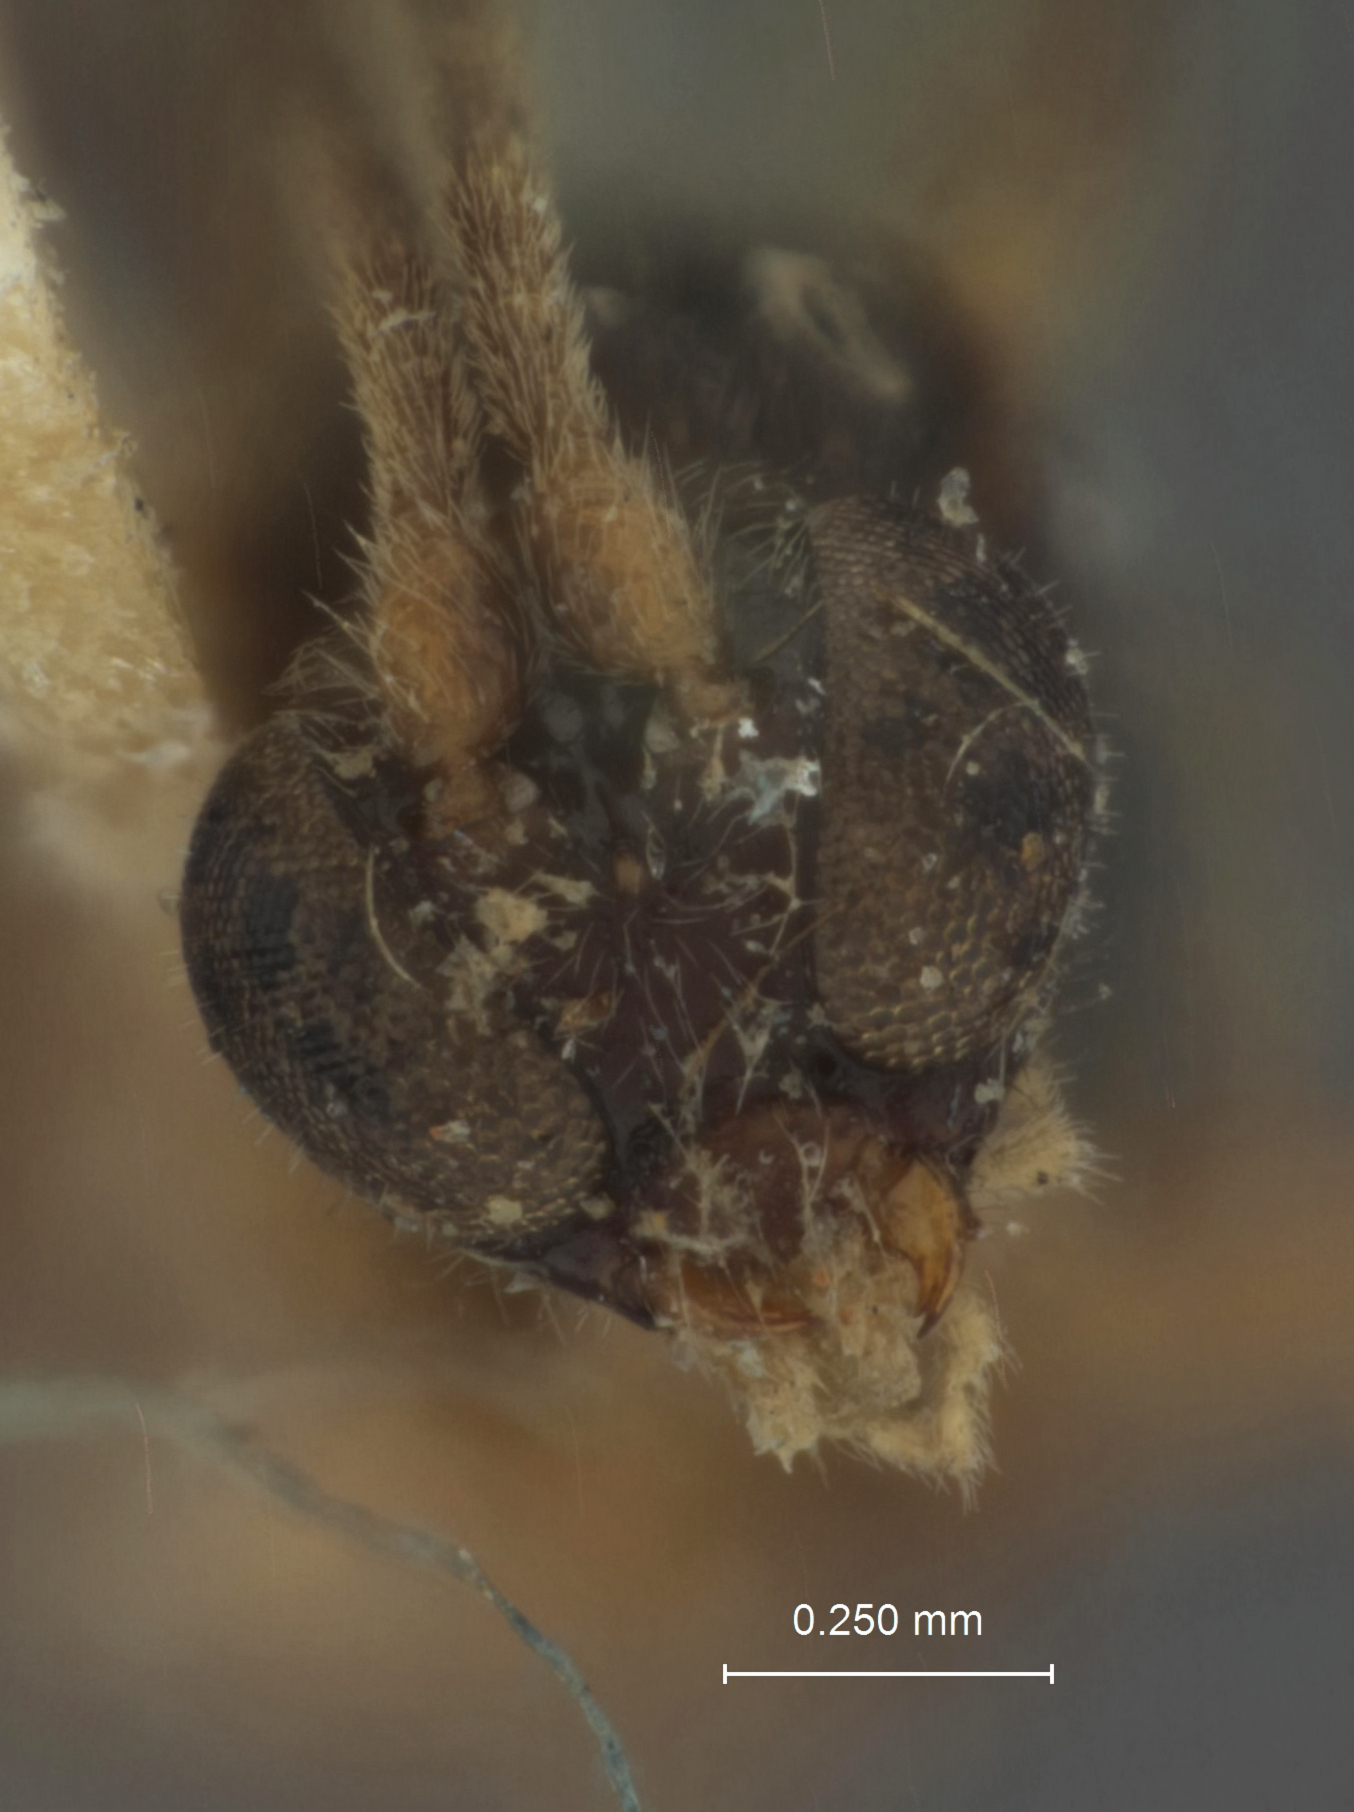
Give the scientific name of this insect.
Catastenus trifasciatus
